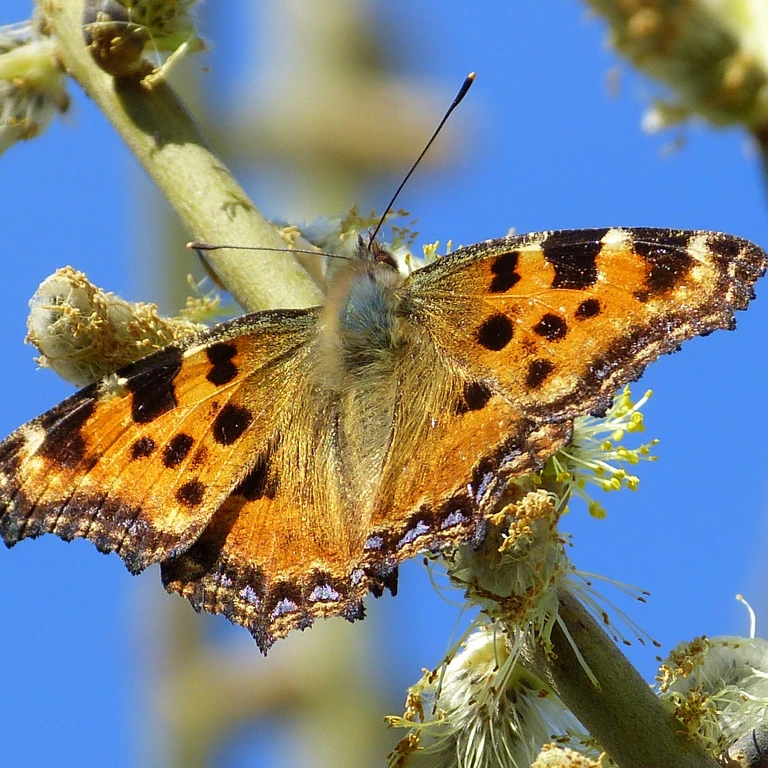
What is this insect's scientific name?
Nymphalis polychloros
